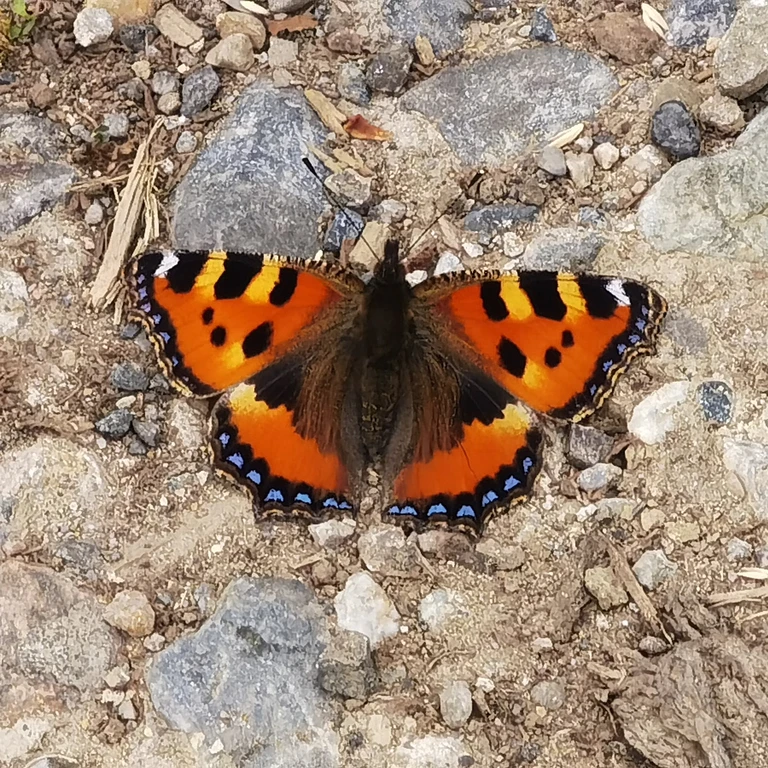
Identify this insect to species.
Aglais urticae
